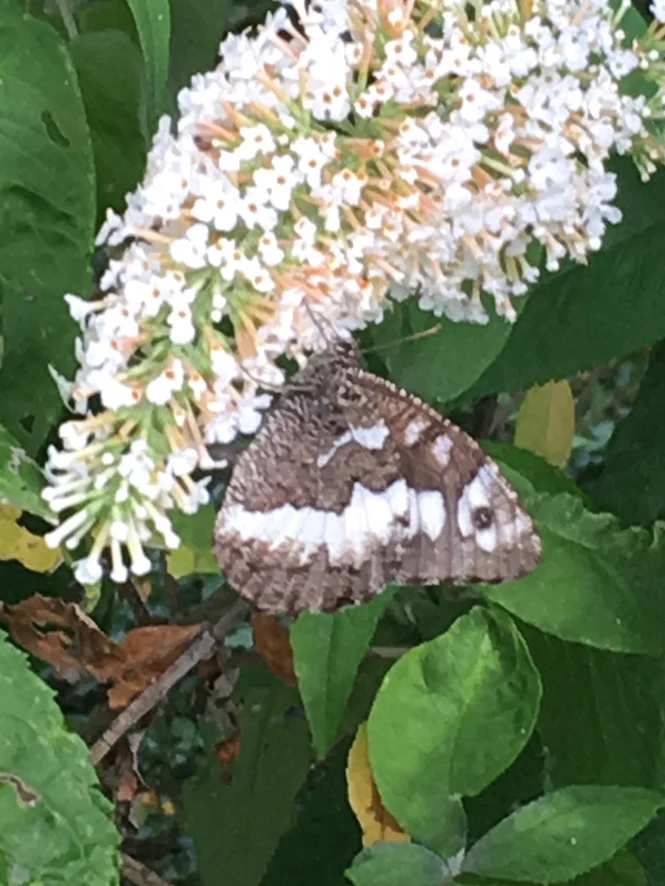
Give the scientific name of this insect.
Brintesia circe
